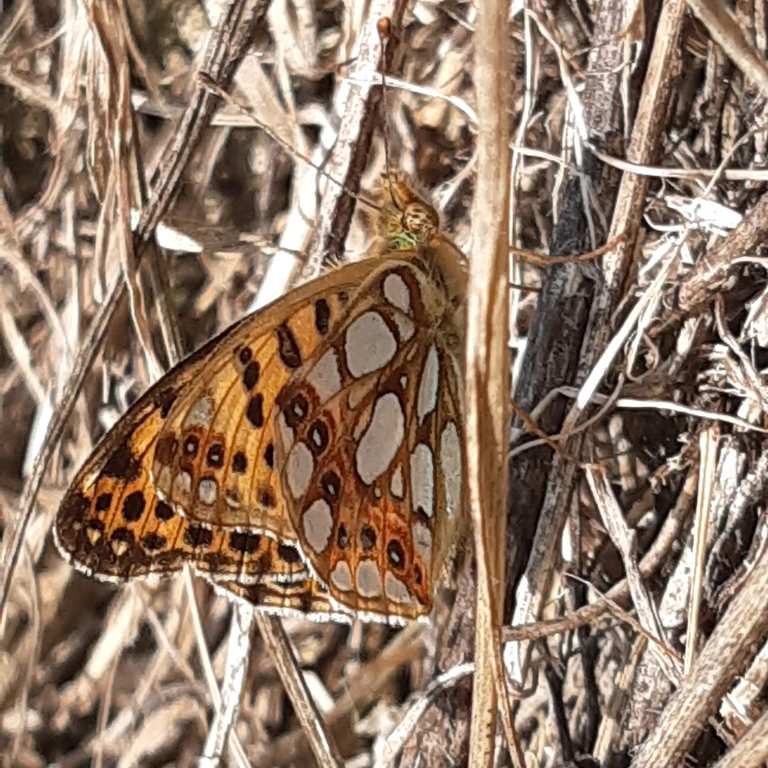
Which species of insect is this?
Issoria lathonia
